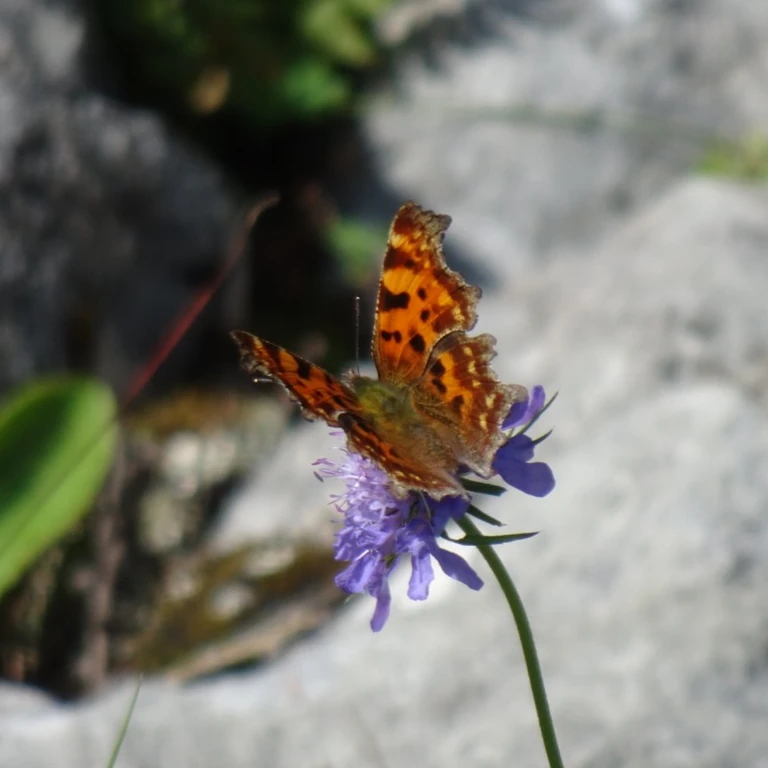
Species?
Polygonia c-album
